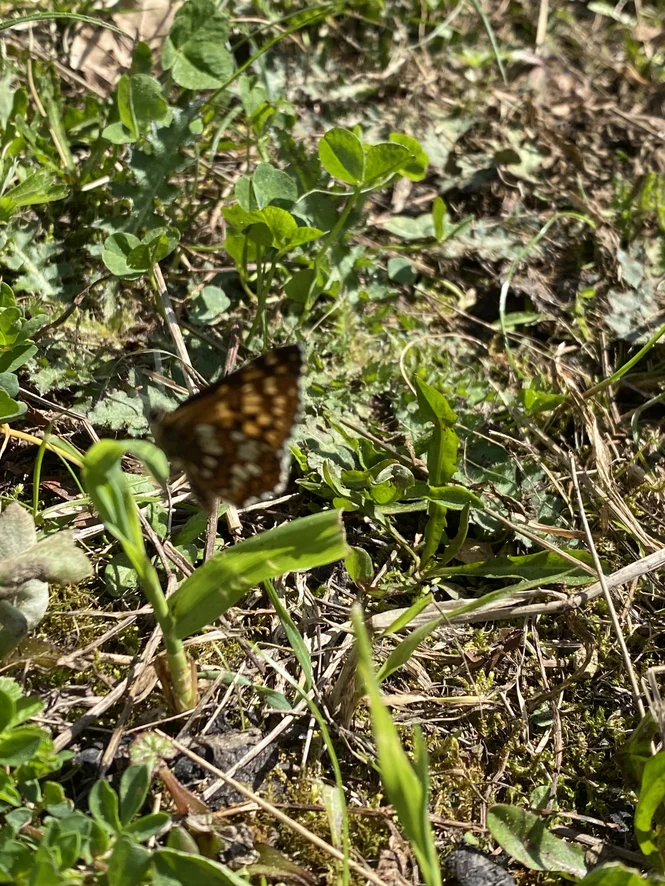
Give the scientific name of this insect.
Hamearis lucina
